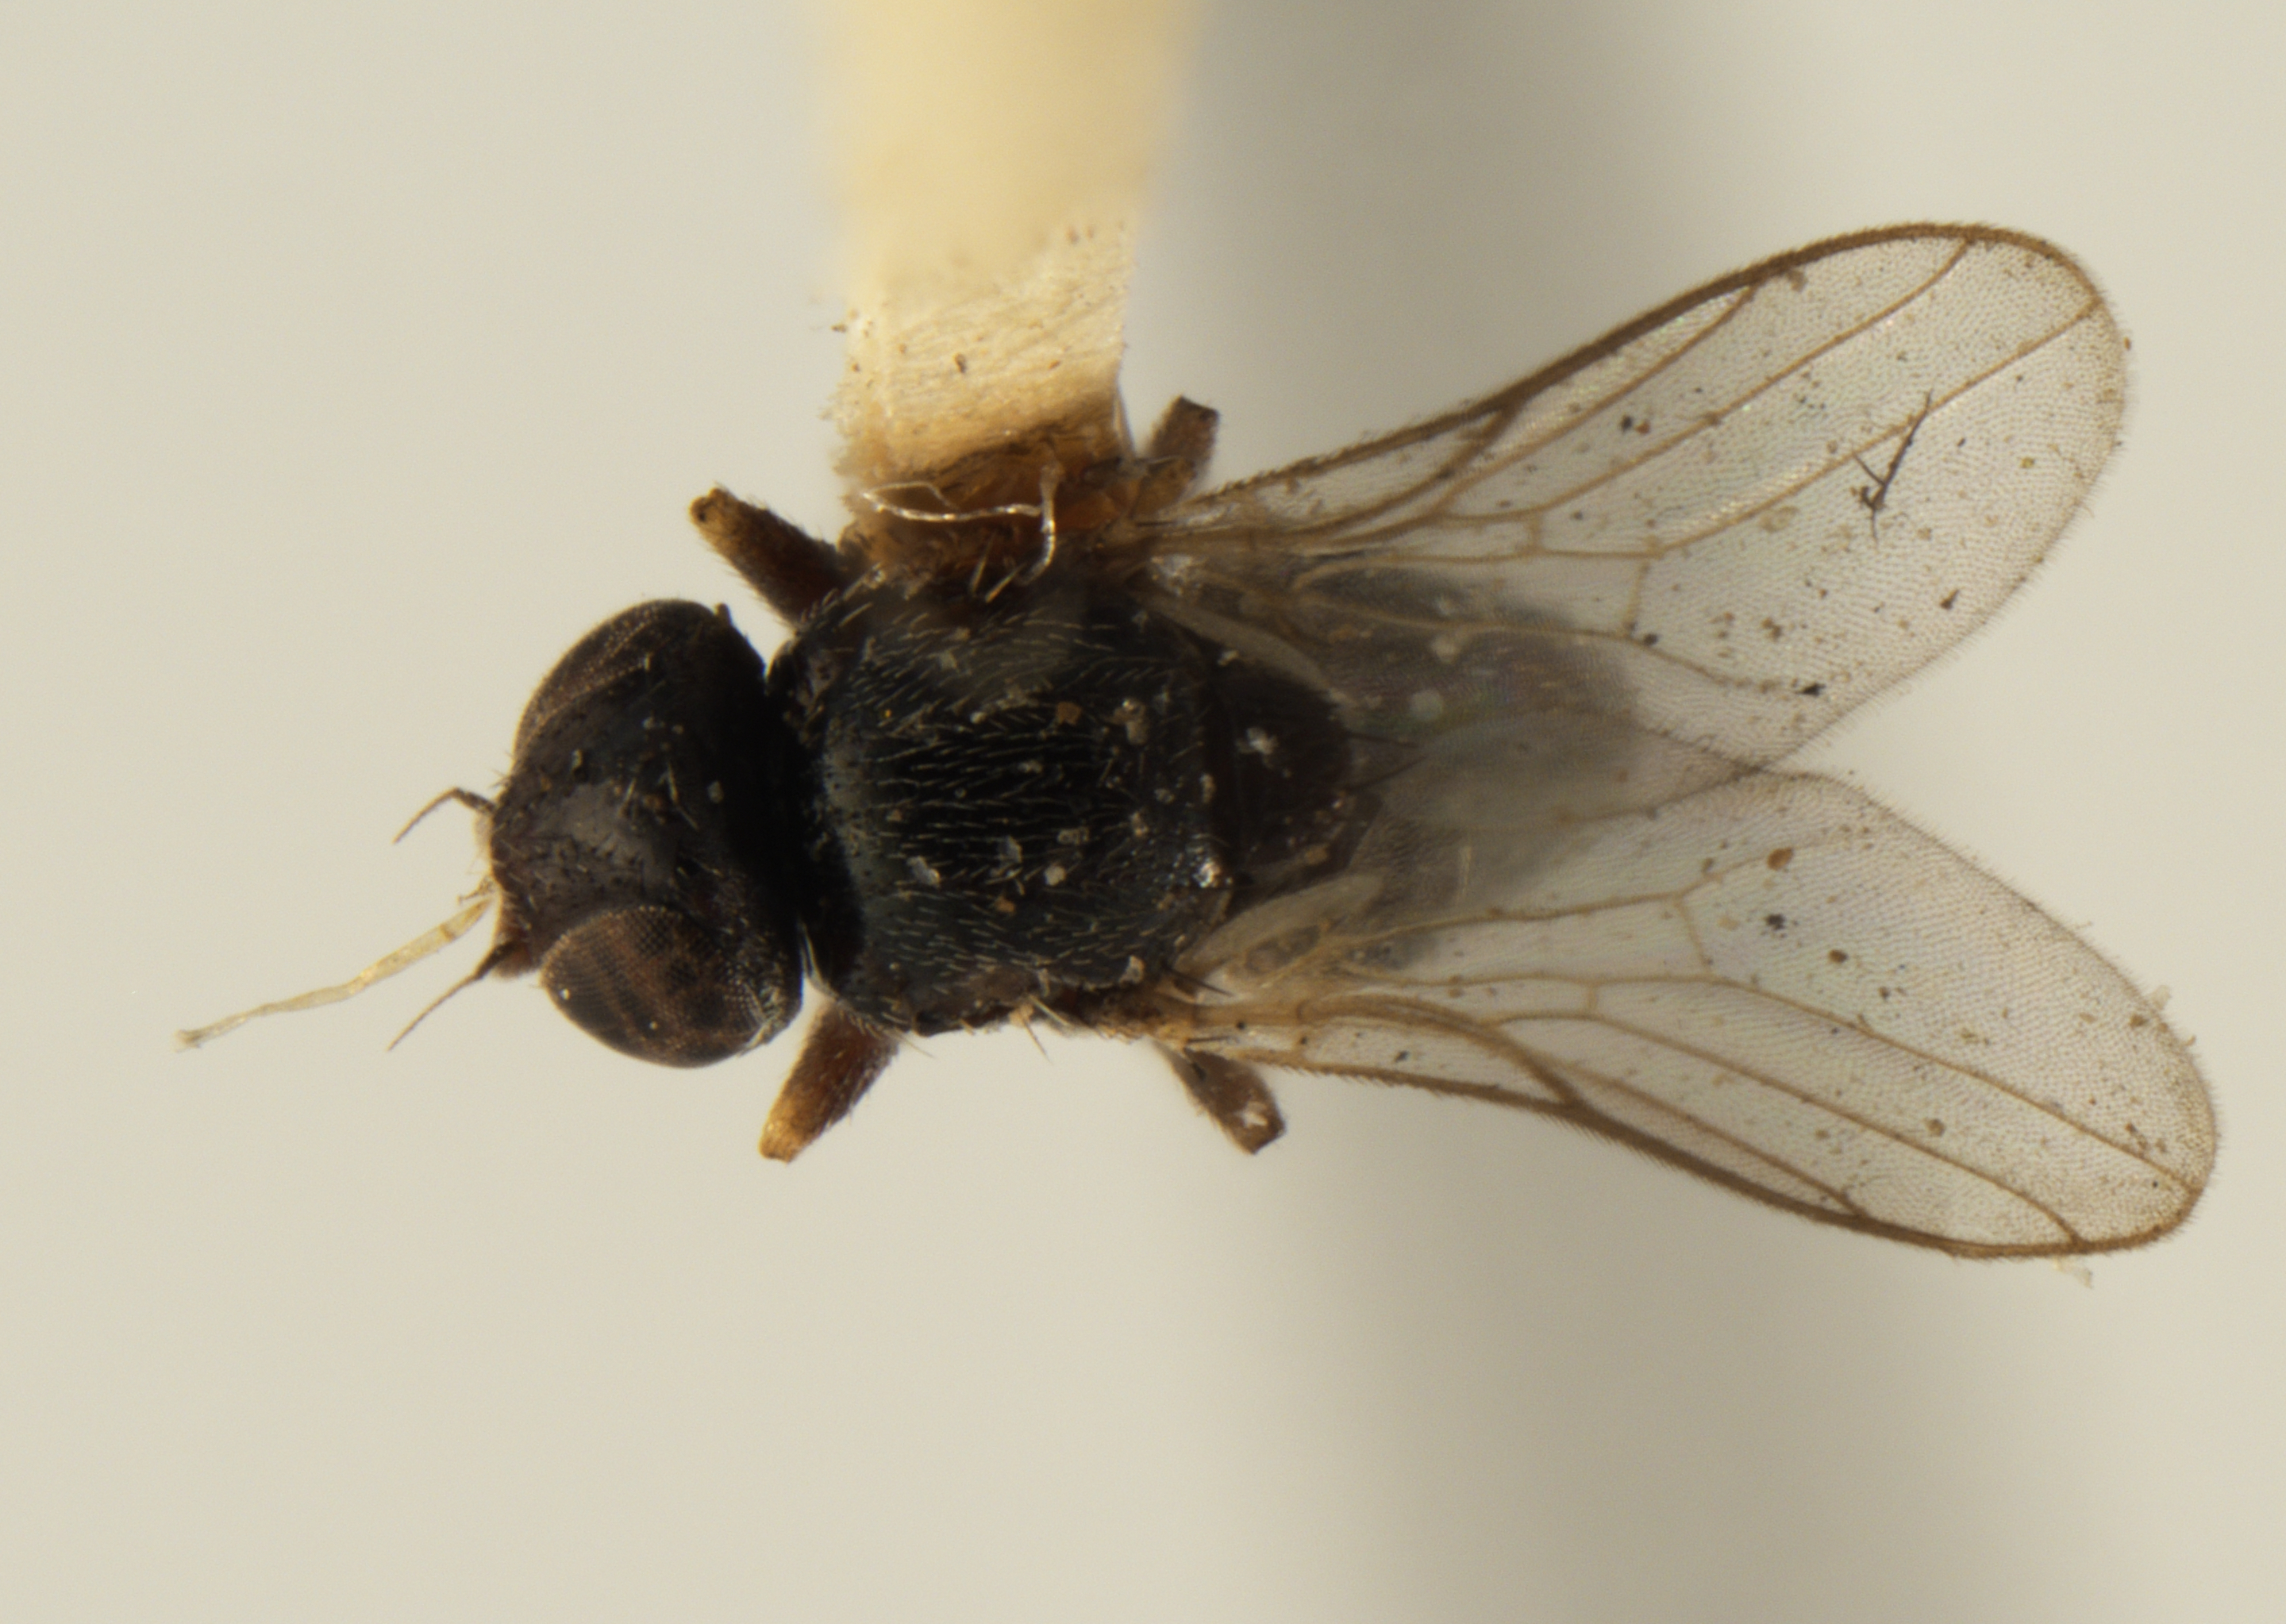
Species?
Siphonella neglecta
